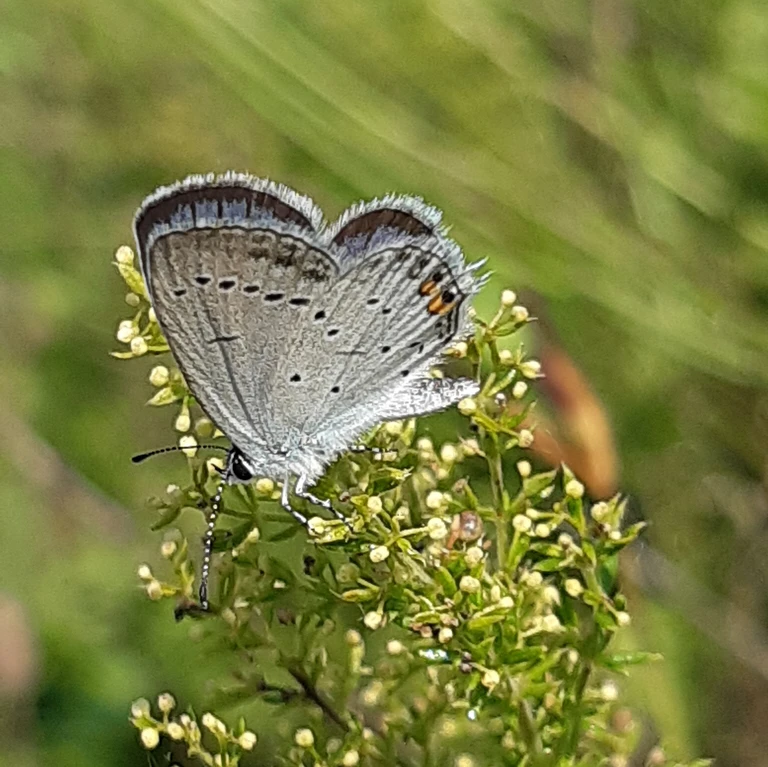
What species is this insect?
Cupido argiades (also Elkalyce argiades)
